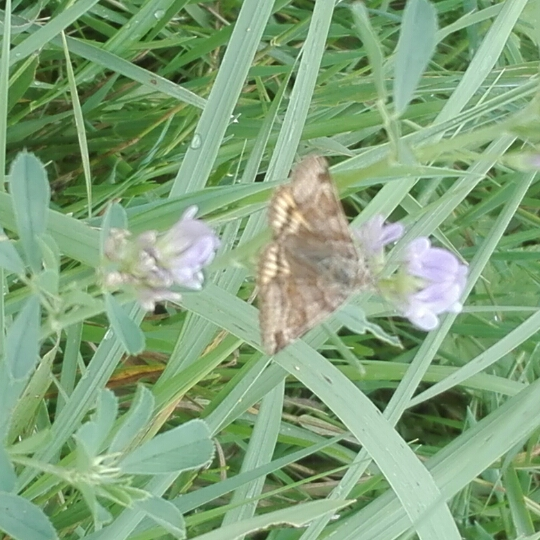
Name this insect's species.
Euclidia glyphica
